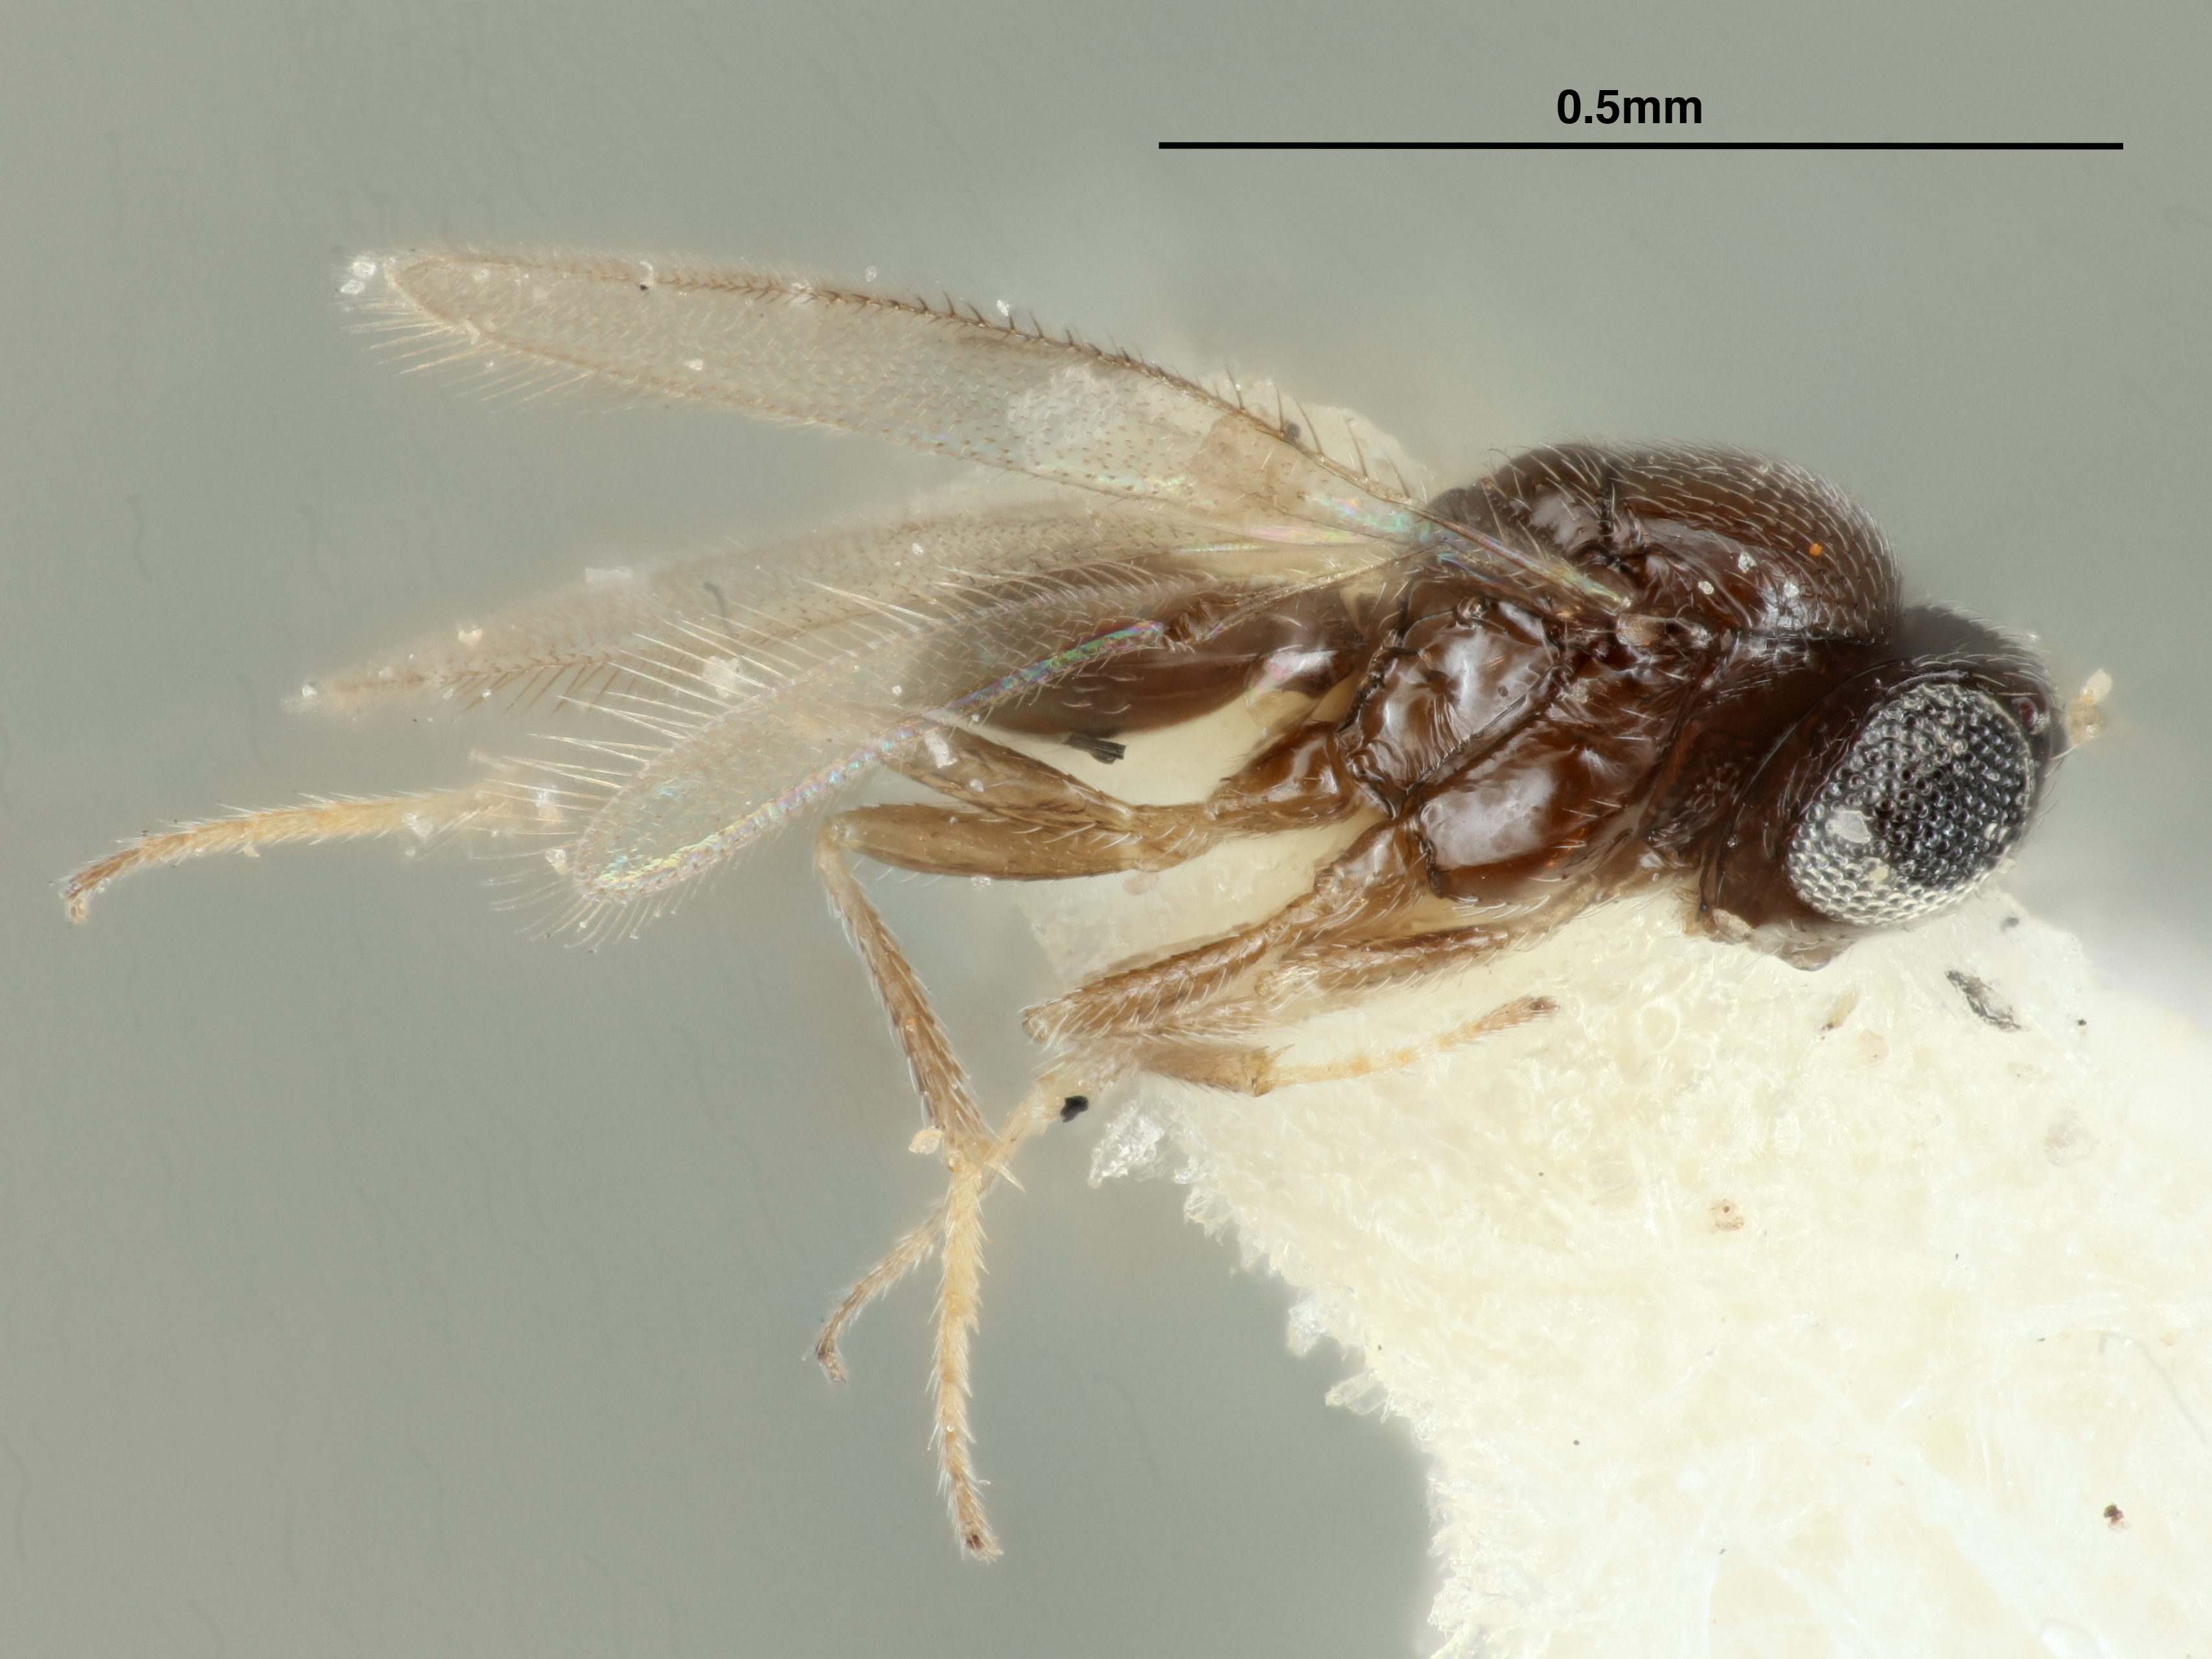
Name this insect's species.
Telenomus tridentatus
